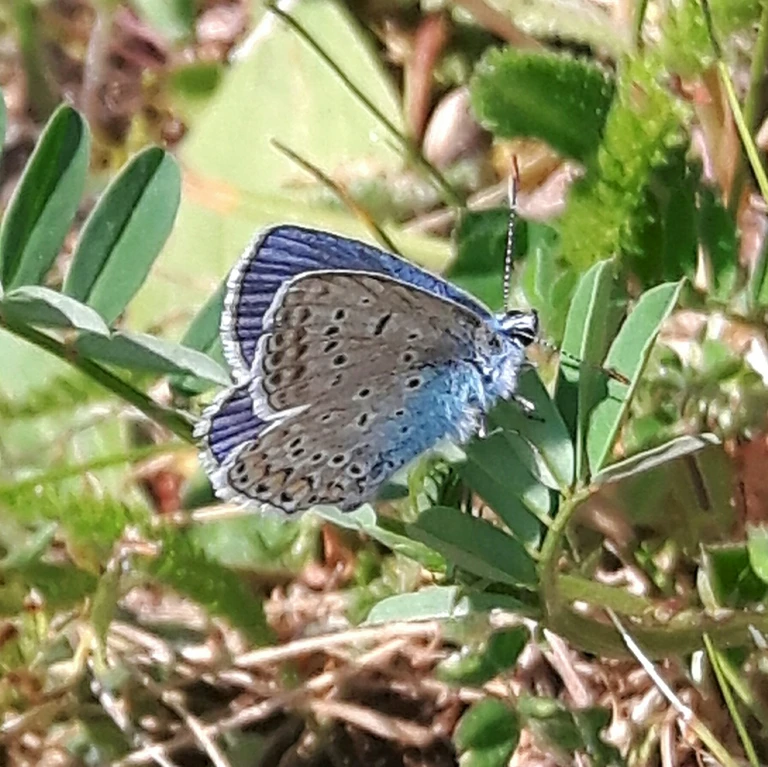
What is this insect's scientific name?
Polyommatus icarus
